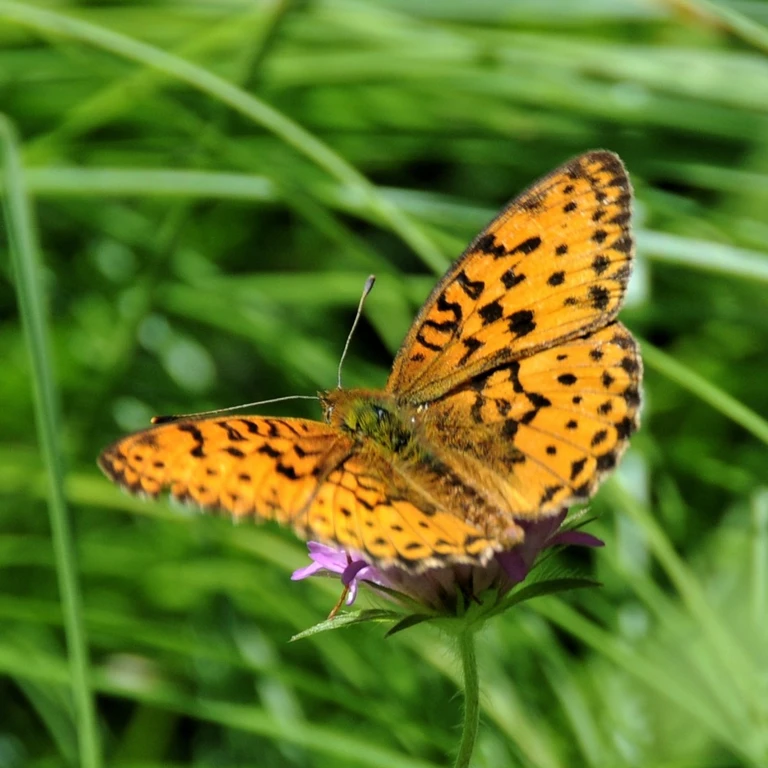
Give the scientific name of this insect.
Brenthis daphne
